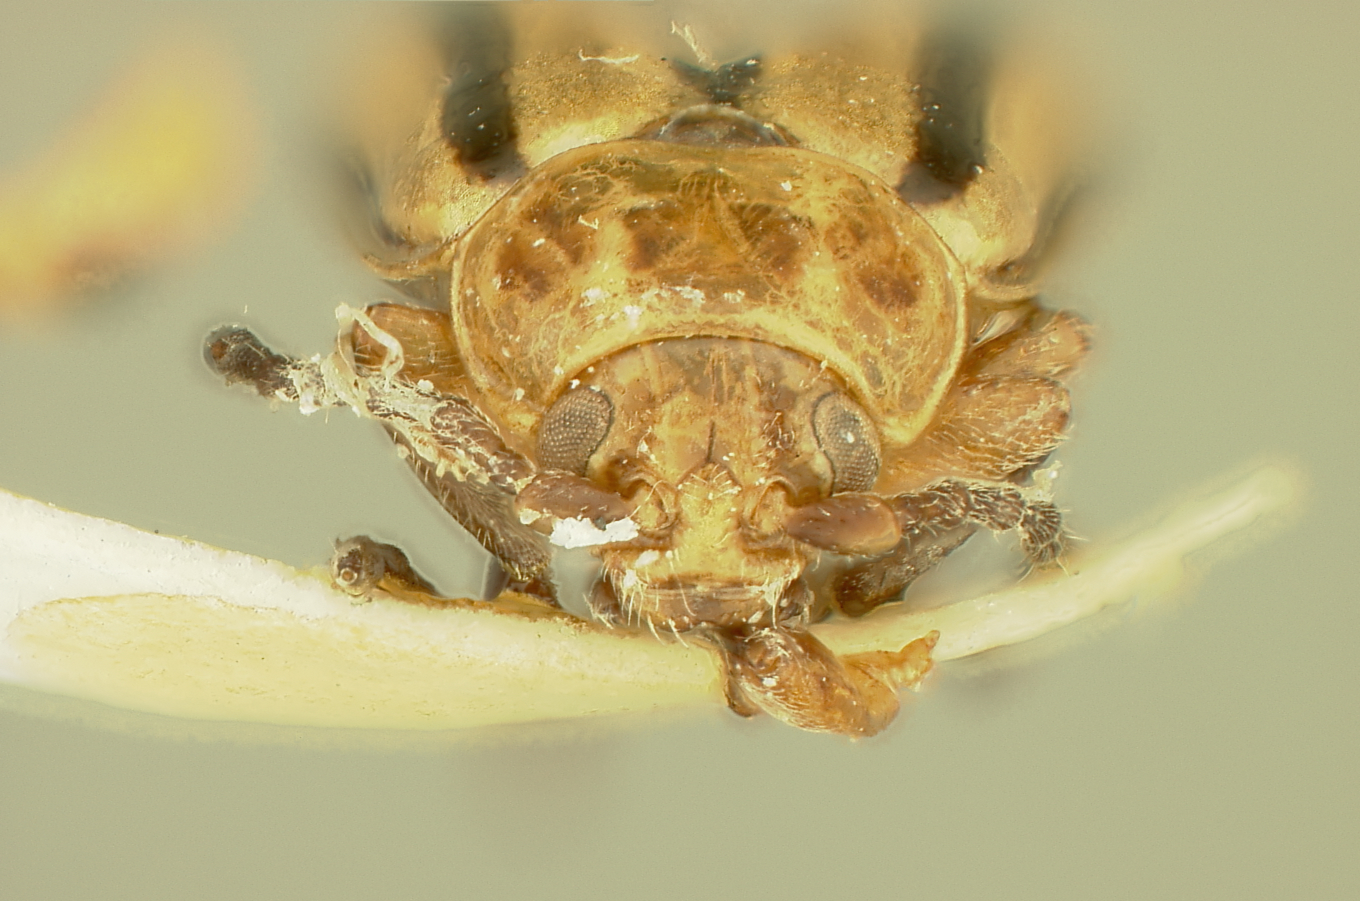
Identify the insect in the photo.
Disonycha gracilis
